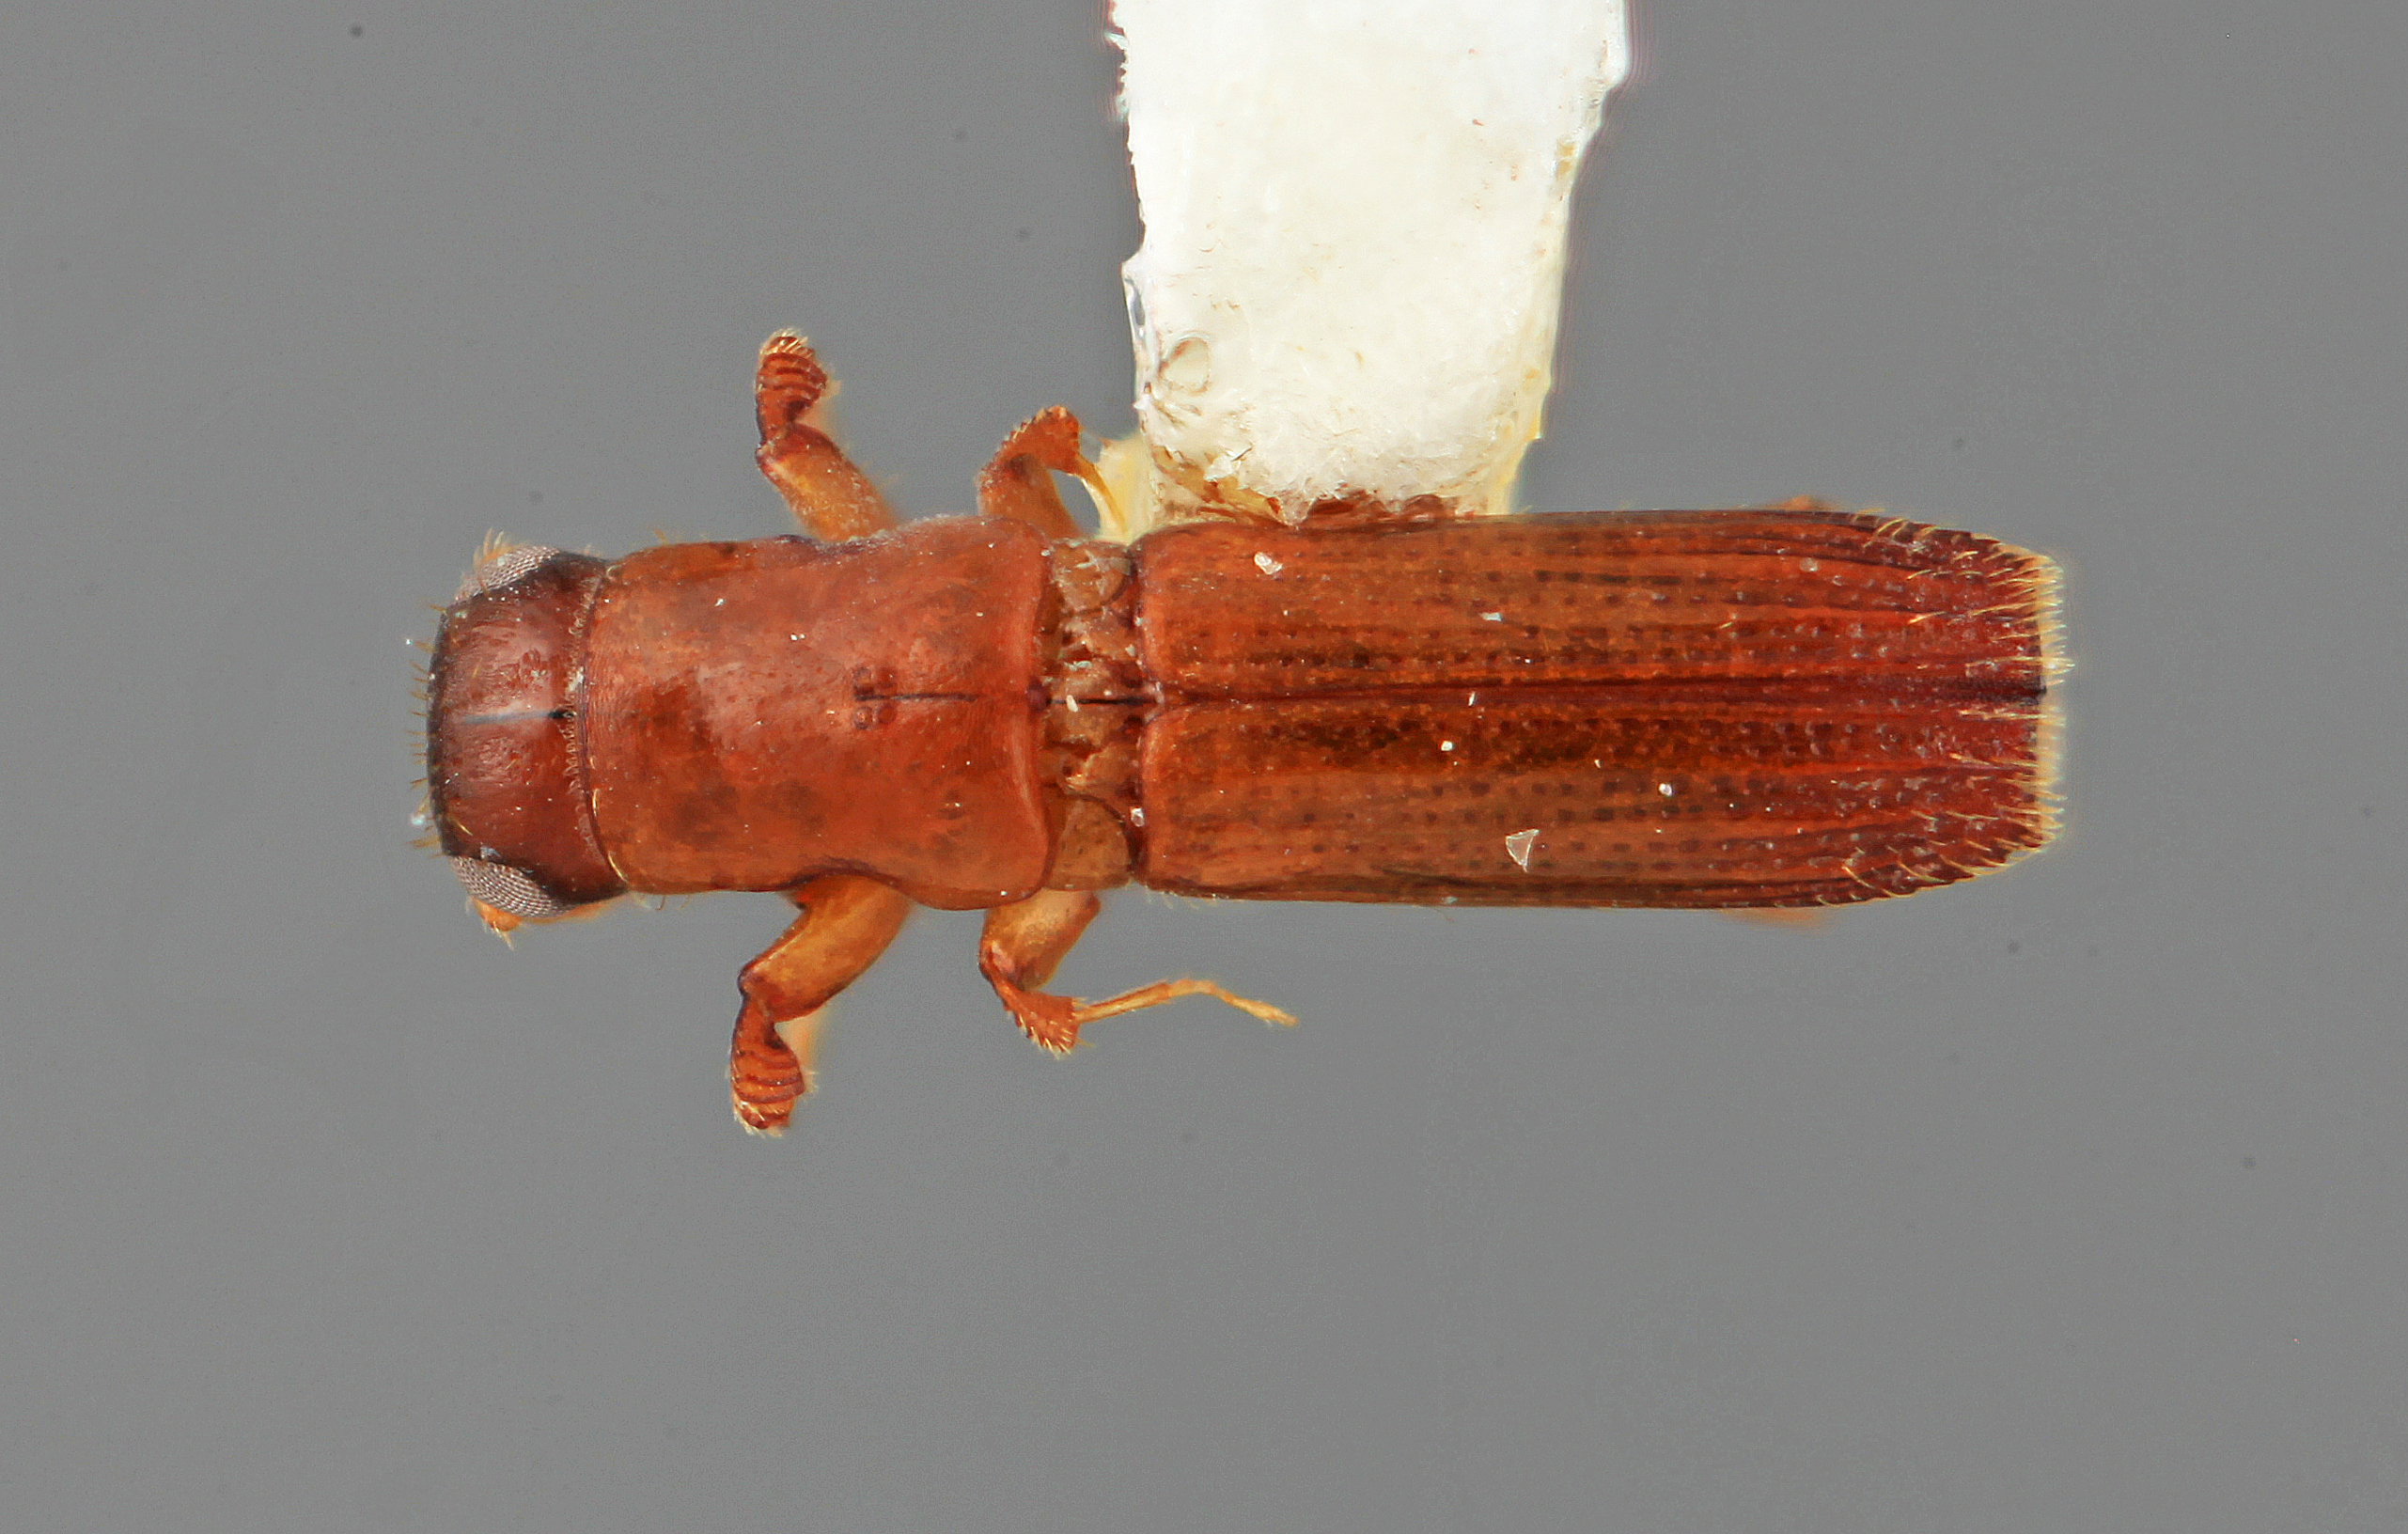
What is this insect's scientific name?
Platypus sicarius
